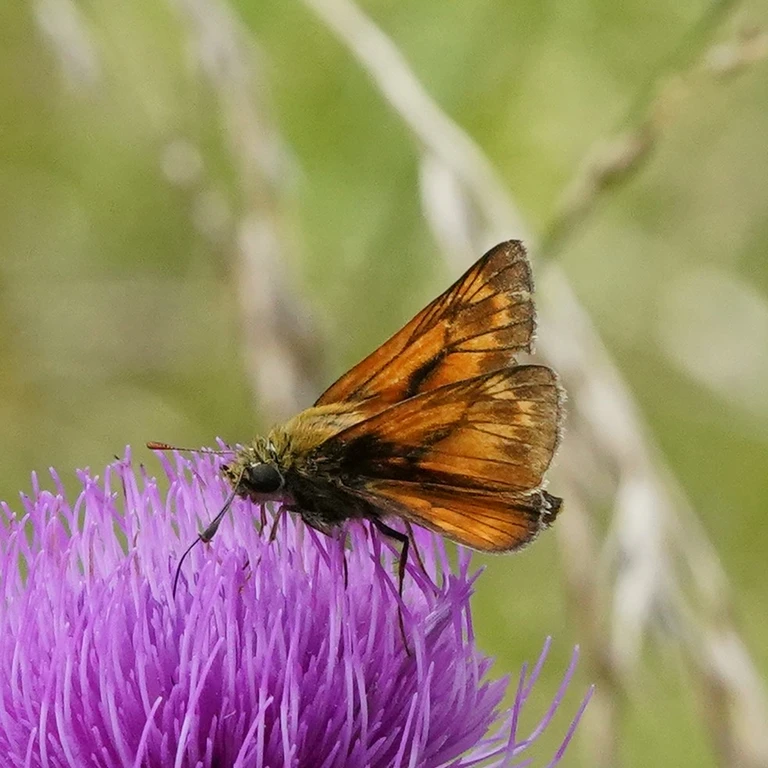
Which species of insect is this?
Ochlodes sylvanus (also Ochlodes venata)
